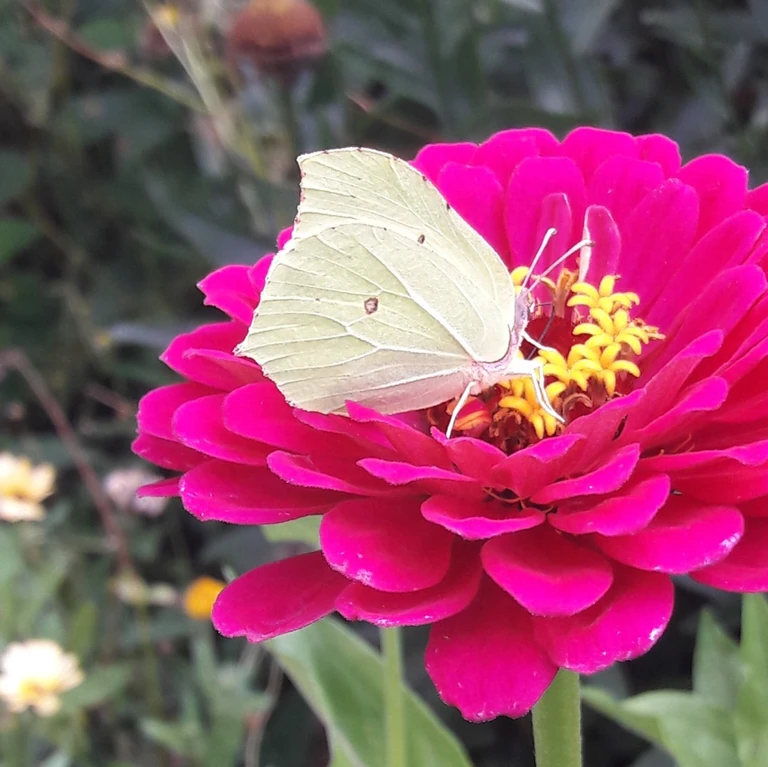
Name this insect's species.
Gonepteryx rhamni
